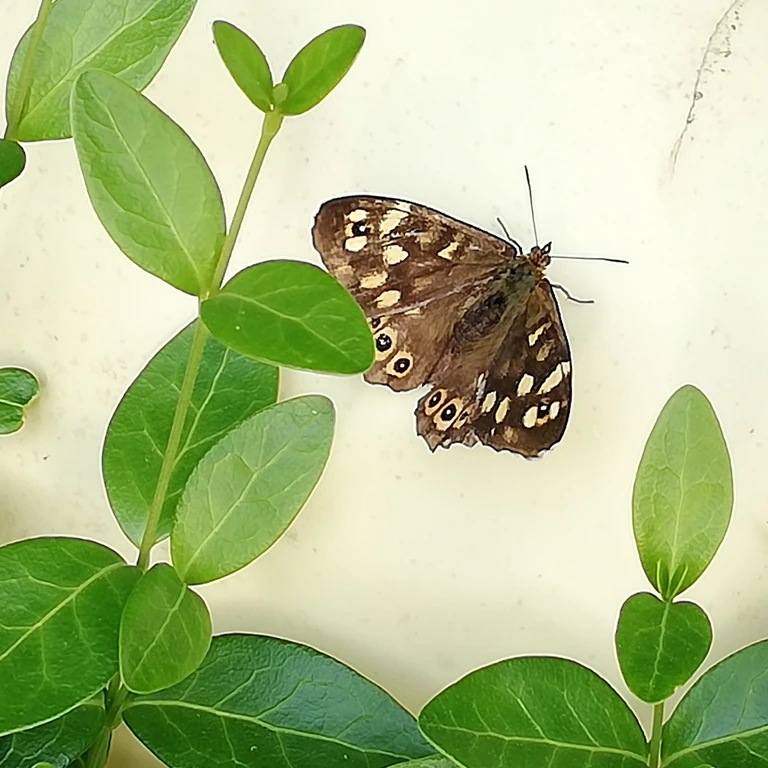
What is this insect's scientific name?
Pararge aegeria
